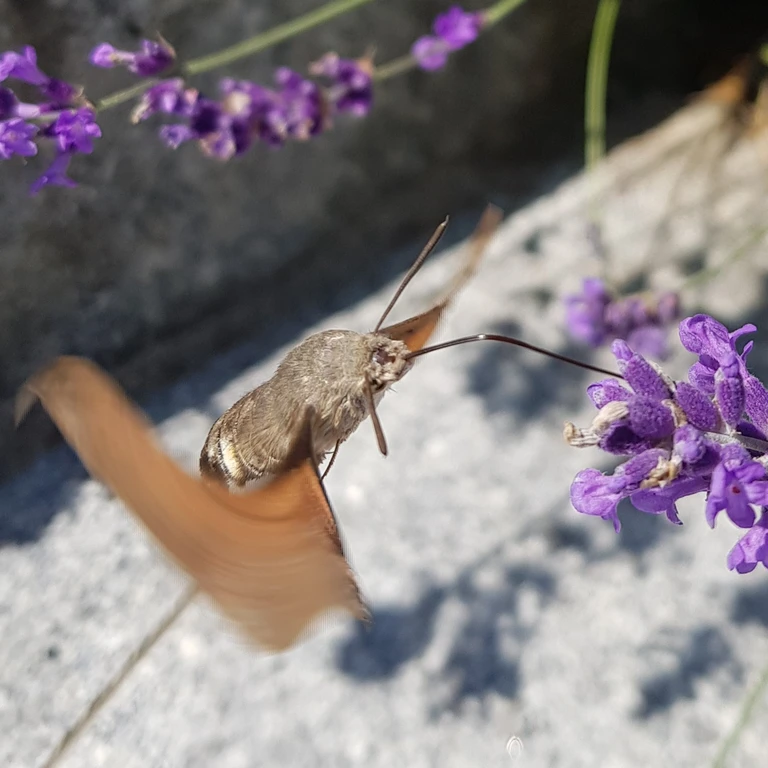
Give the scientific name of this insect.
Macroglossum stellatarum
